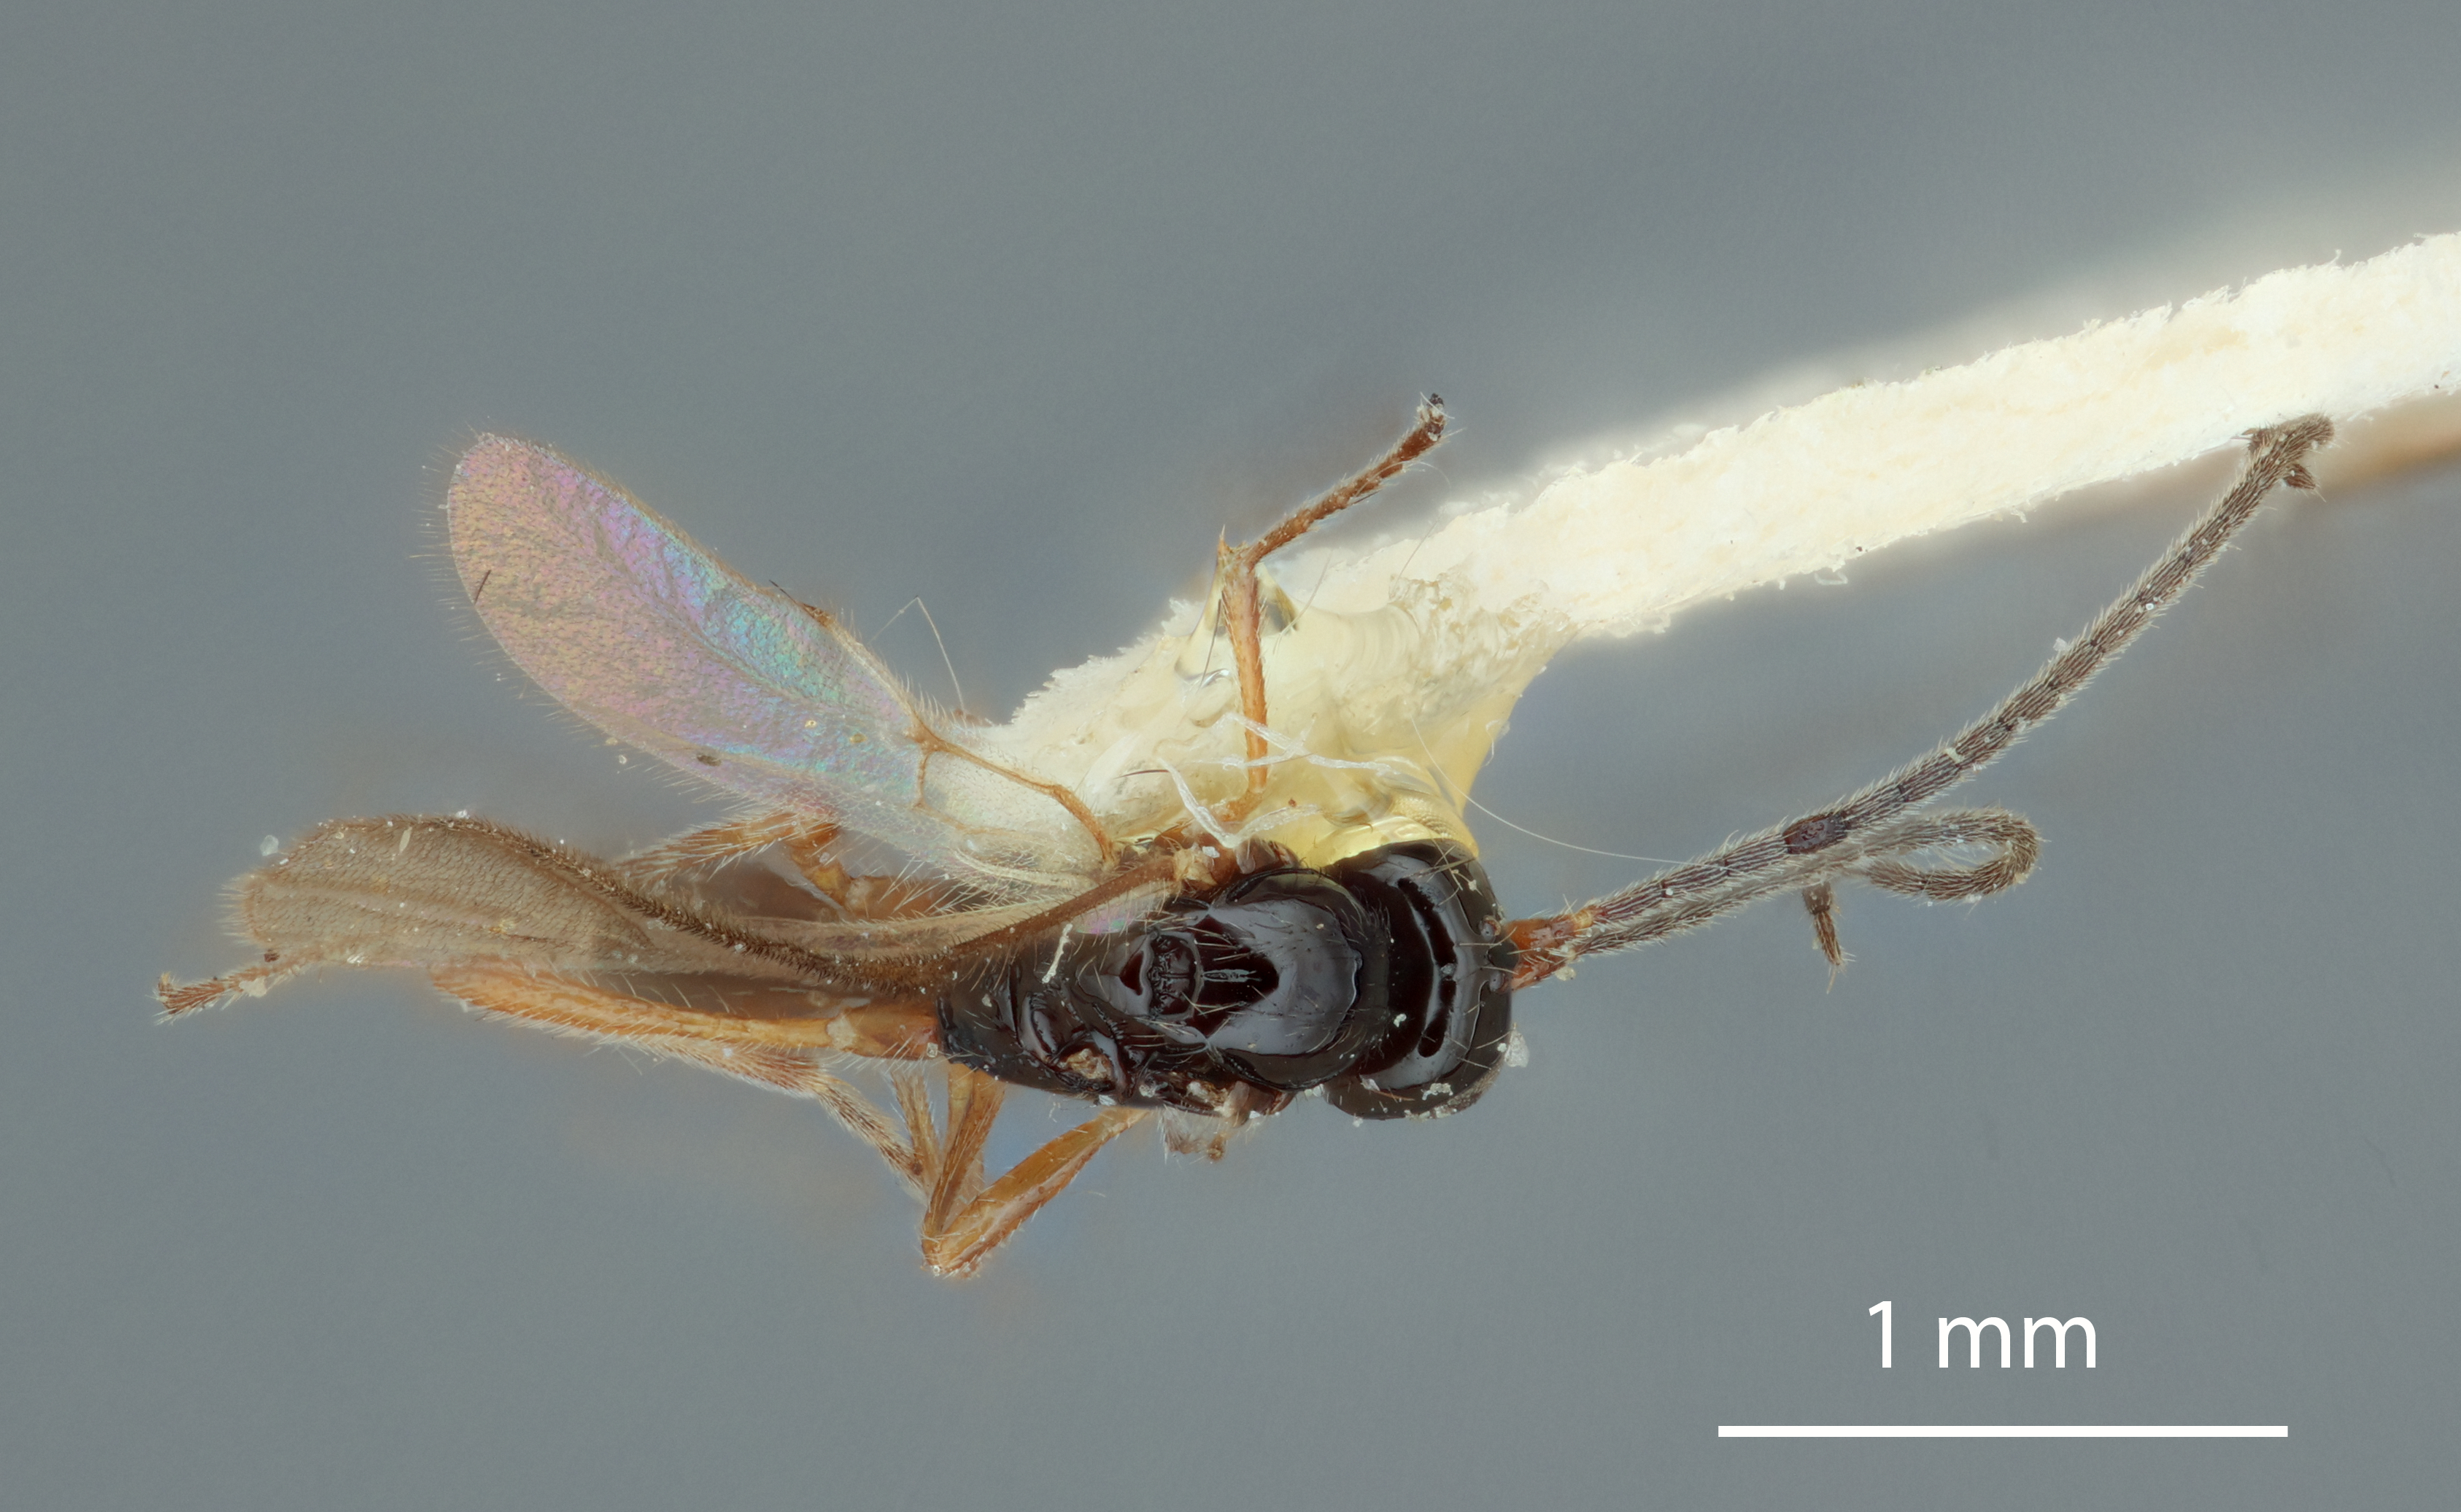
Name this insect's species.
Aspilota alexanderi
